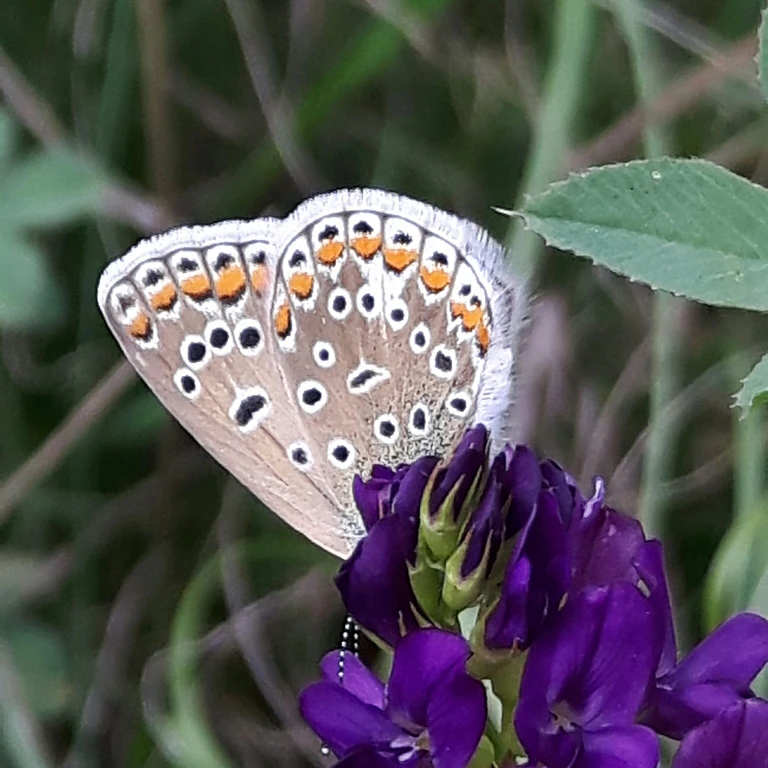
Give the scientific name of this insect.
Polyommatus icarus
